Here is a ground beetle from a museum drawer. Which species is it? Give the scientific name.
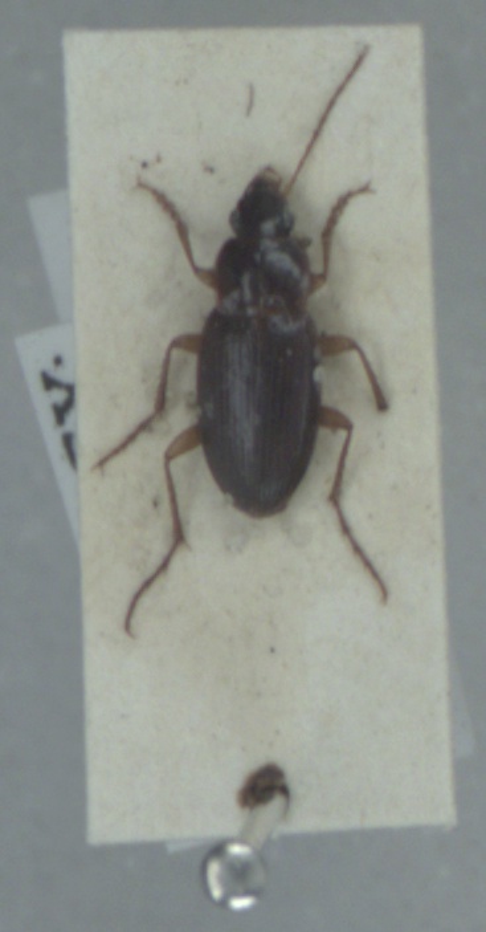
Calathus mollis
